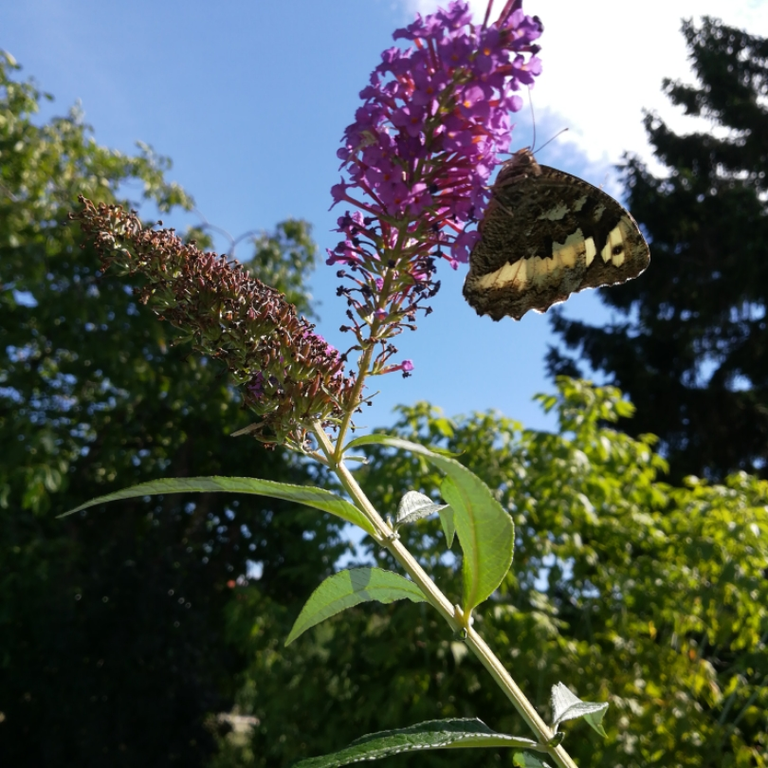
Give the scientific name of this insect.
Brintesia circe
